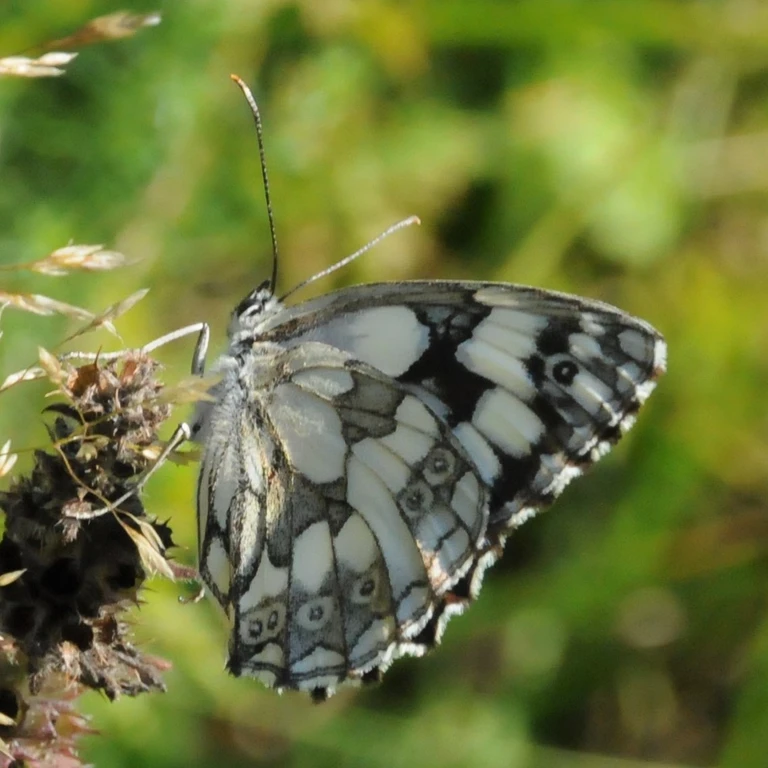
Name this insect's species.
Melanargia galathea
